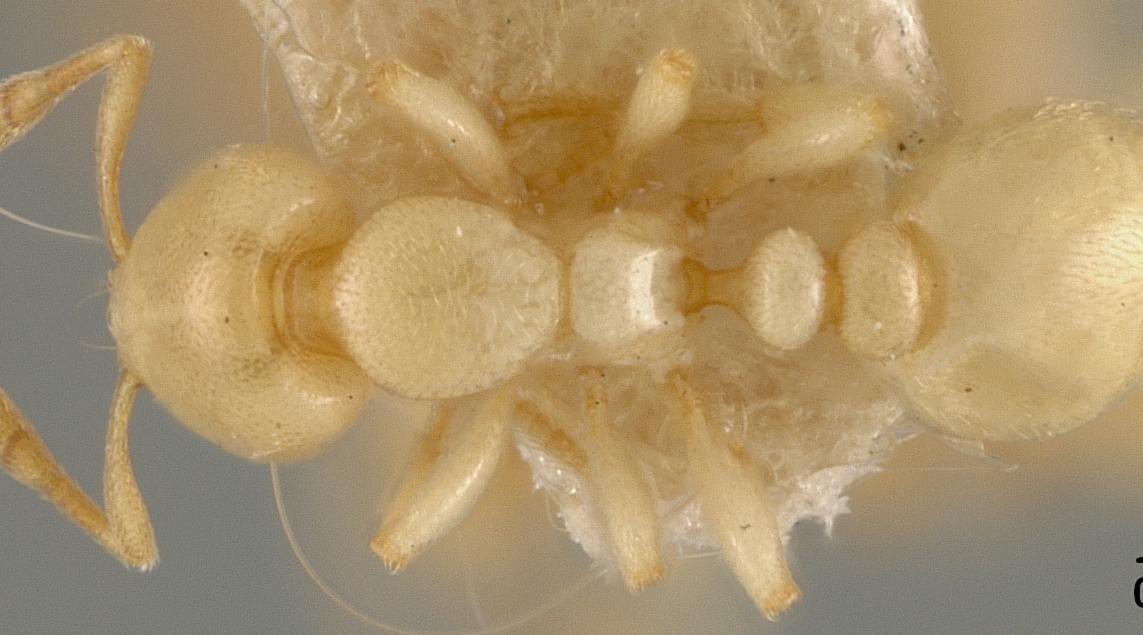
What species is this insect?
Carebara winifredae
